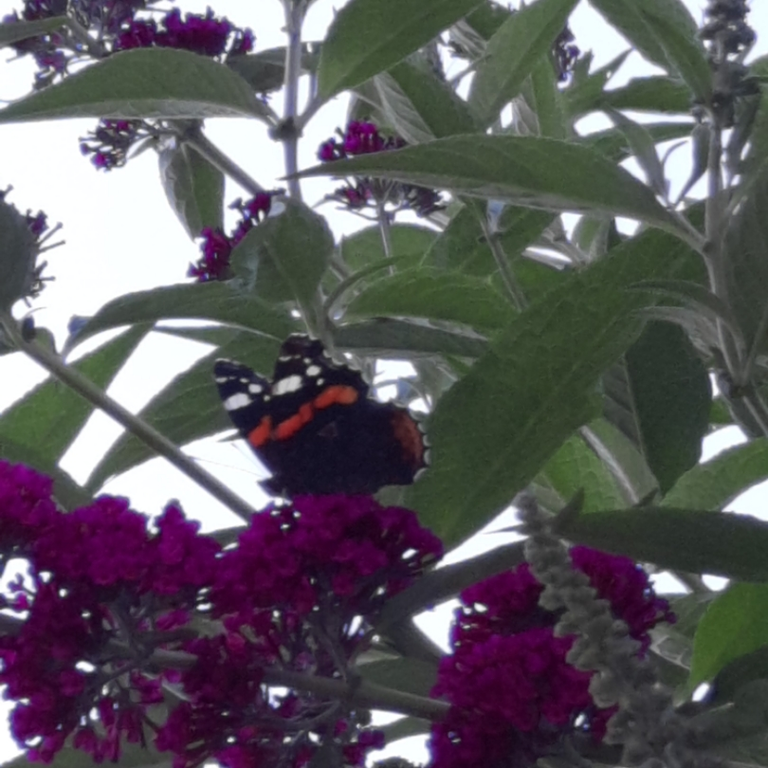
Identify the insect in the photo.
Vanessa atalanta
